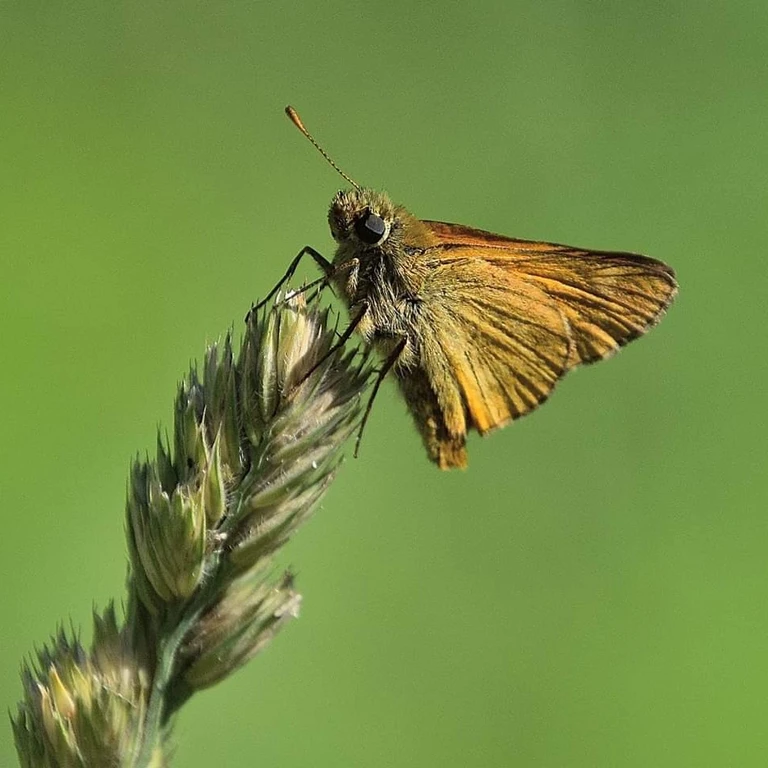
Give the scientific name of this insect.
Ochlodes sylvanus (also Ochlodes venata)
